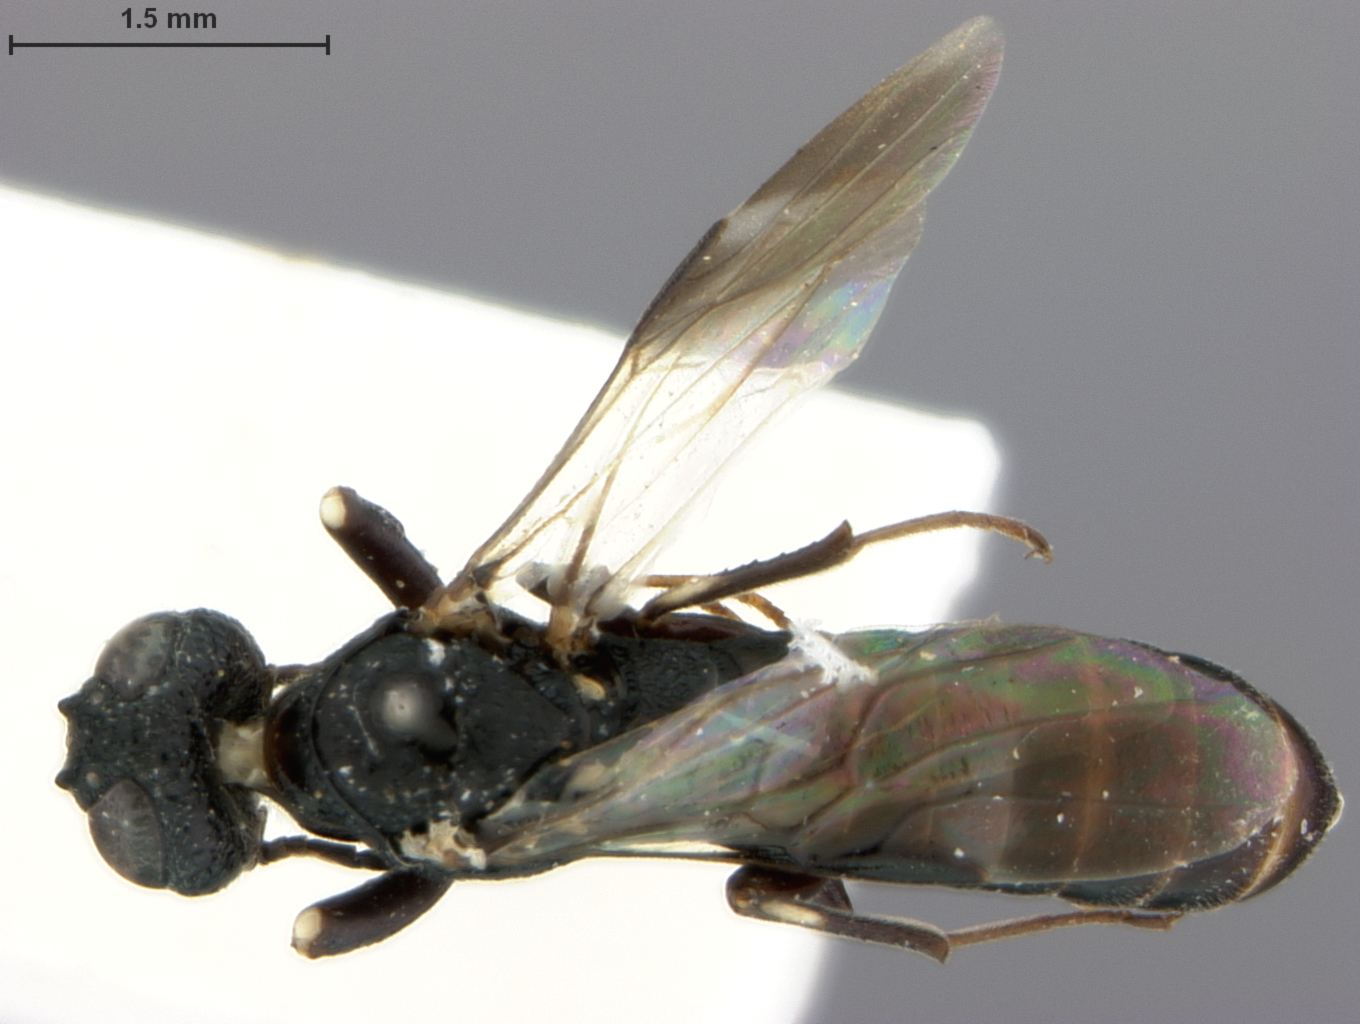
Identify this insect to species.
Orussus minutus
